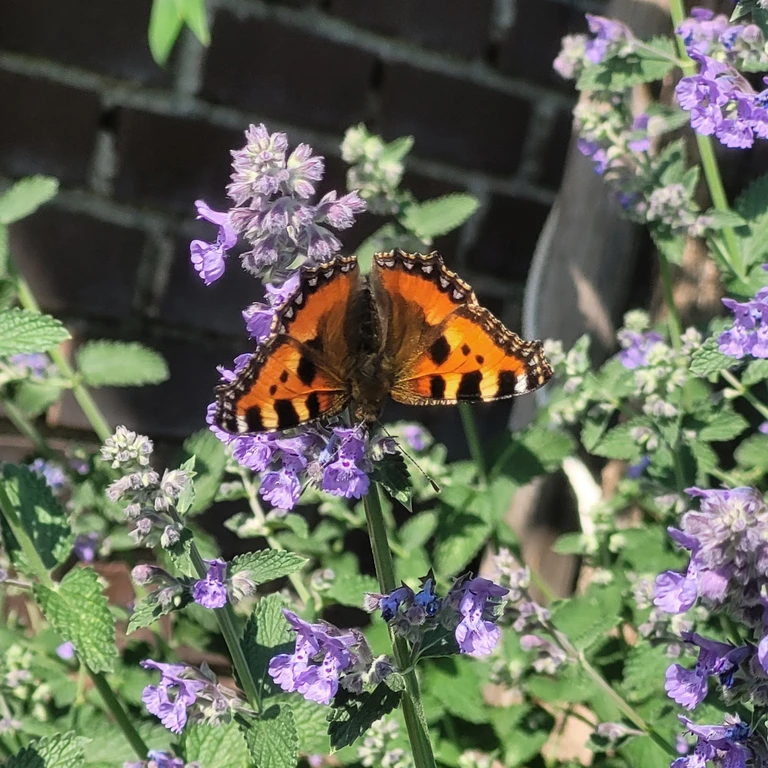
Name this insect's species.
Aglais urticae
